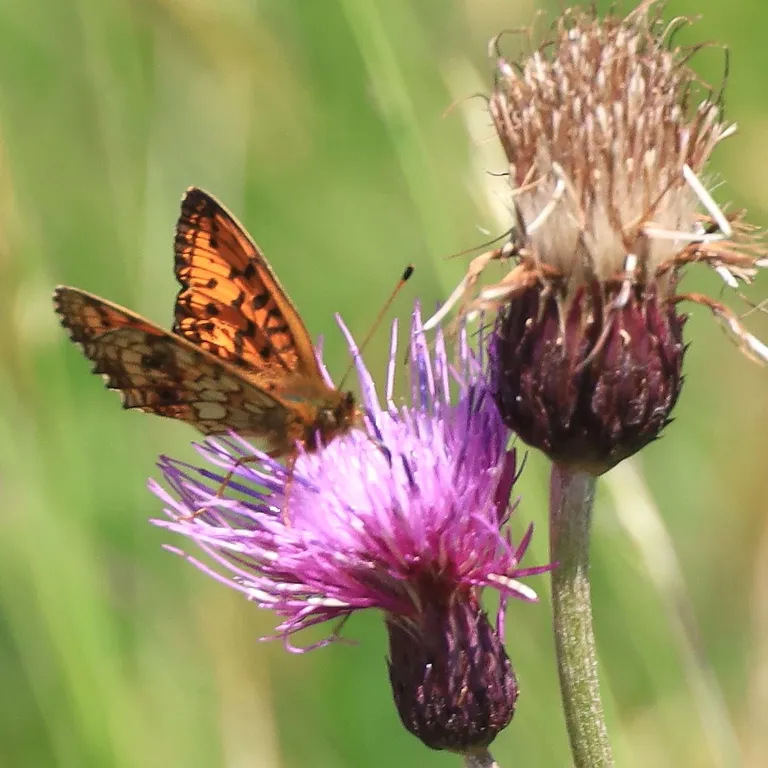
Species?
Brenthis ino
